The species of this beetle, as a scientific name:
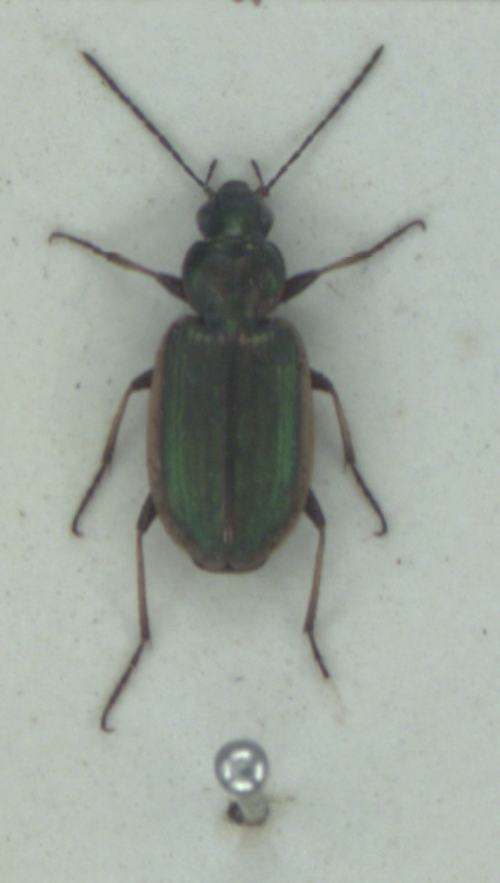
Agonum marginatum
